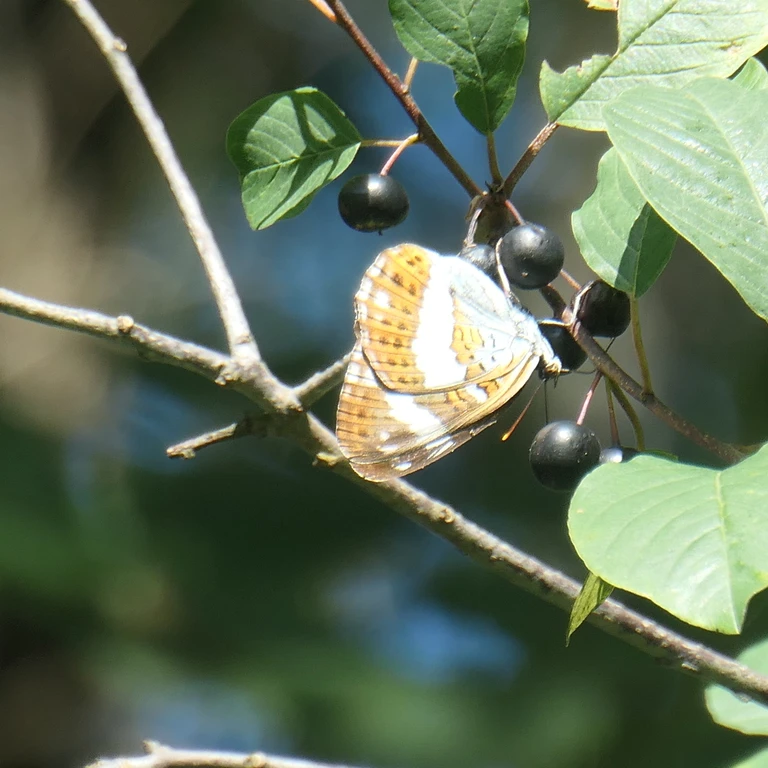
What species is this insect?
Limenitis camilla (also Ladoga camilla)
